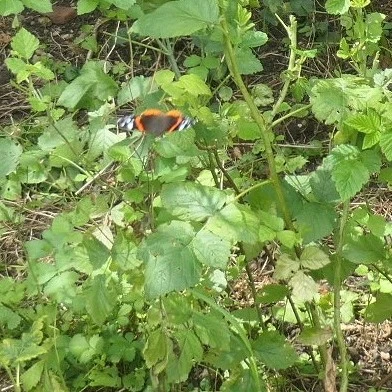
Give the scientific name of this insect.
Vanessa atalanta
